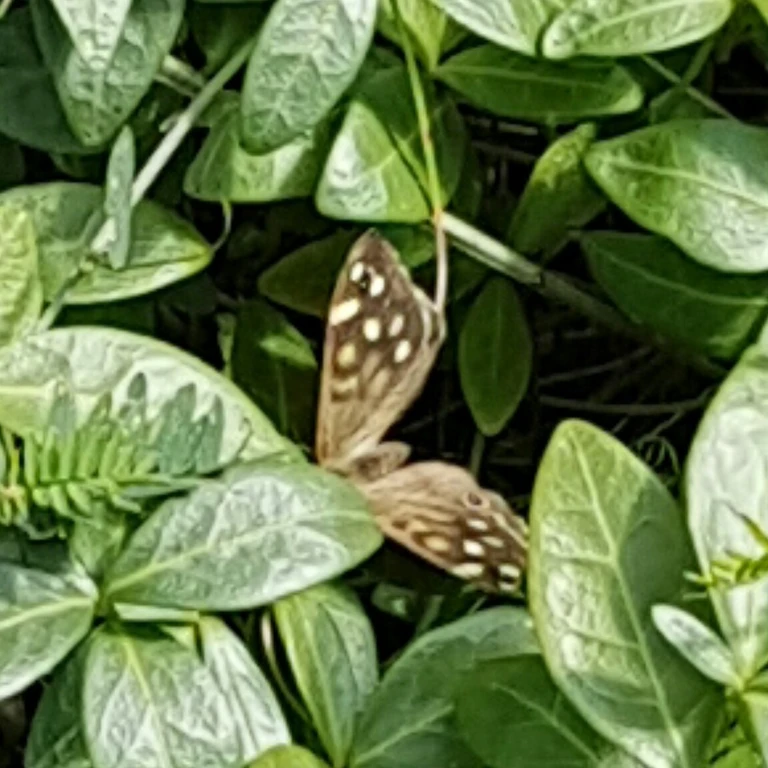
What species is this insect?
Pararge aegeria
